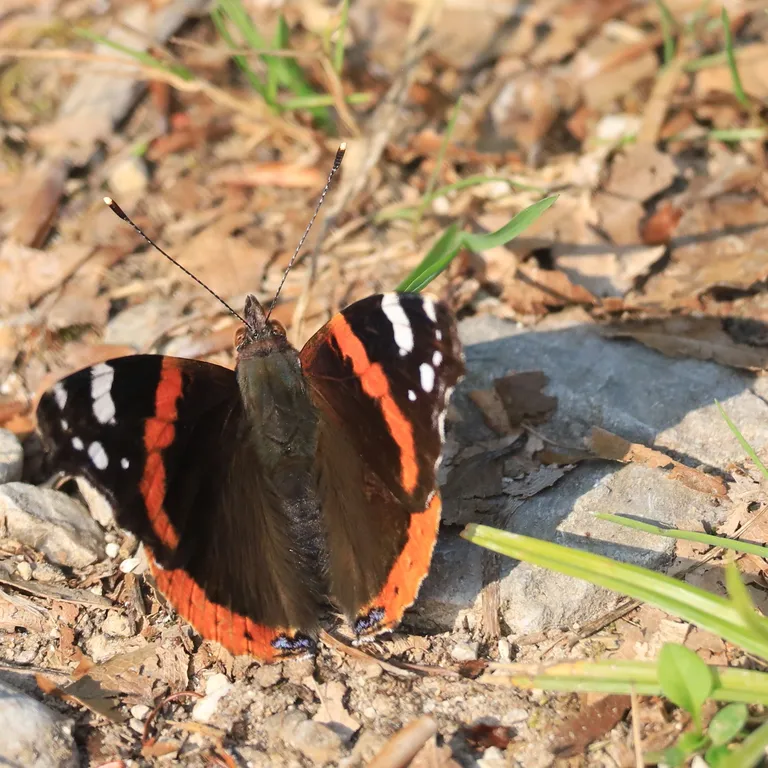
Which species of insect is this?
Vanessa atalanta
